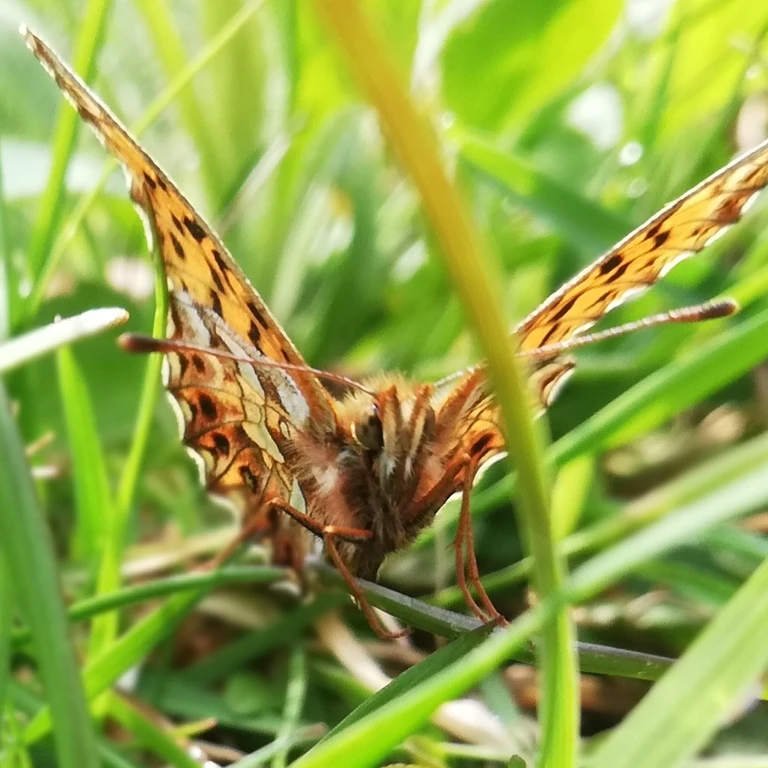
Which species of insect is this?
Boloria dia
